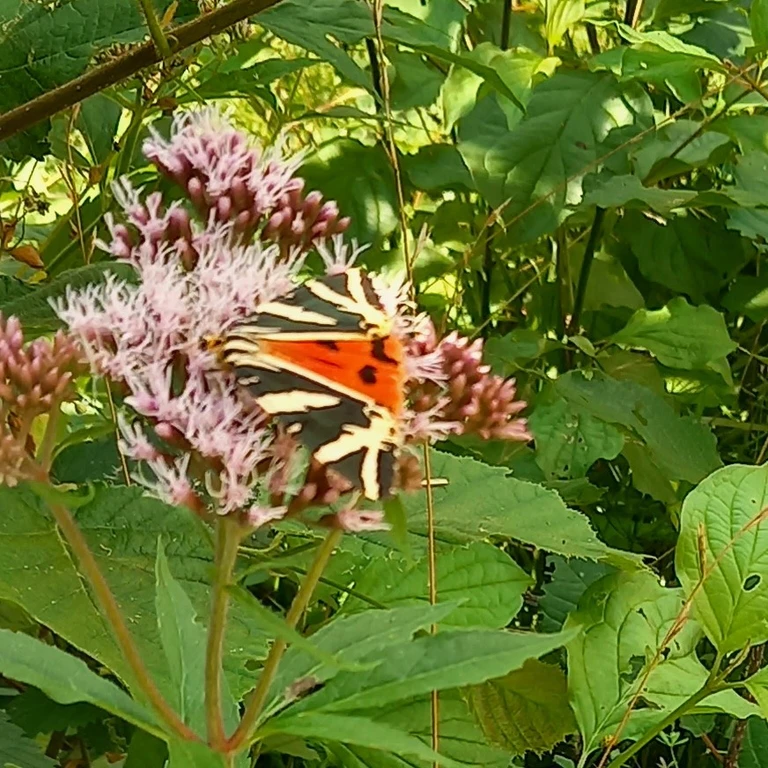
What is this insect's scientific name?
Euplagia quadripunctaria
